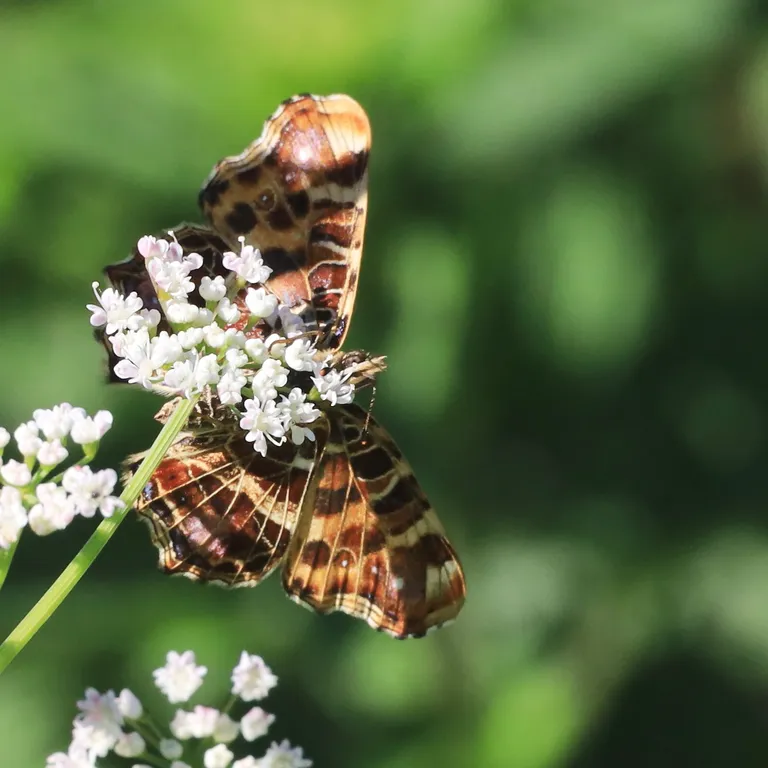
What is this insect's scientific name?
Araschnia levana
